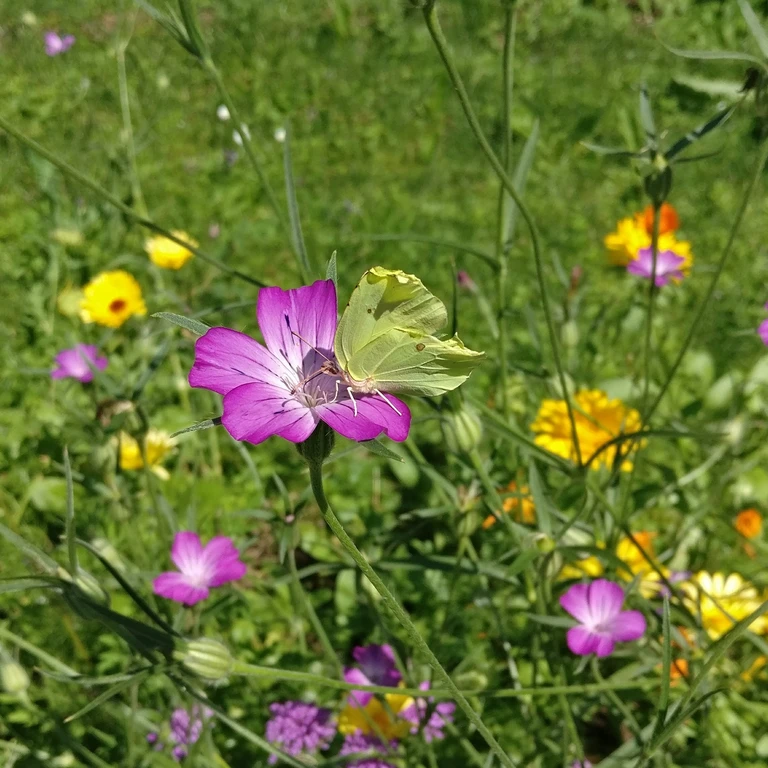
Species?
Gonepteryx rhamni
